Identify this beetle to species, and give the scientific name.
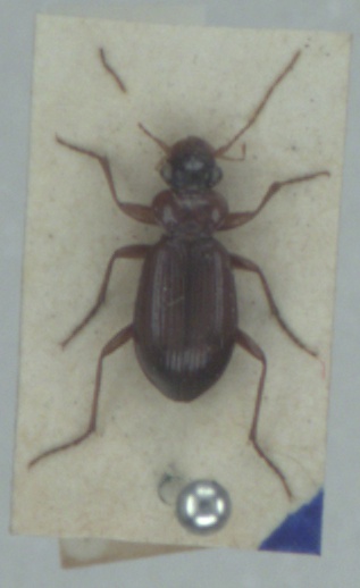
Leistus terminatus
